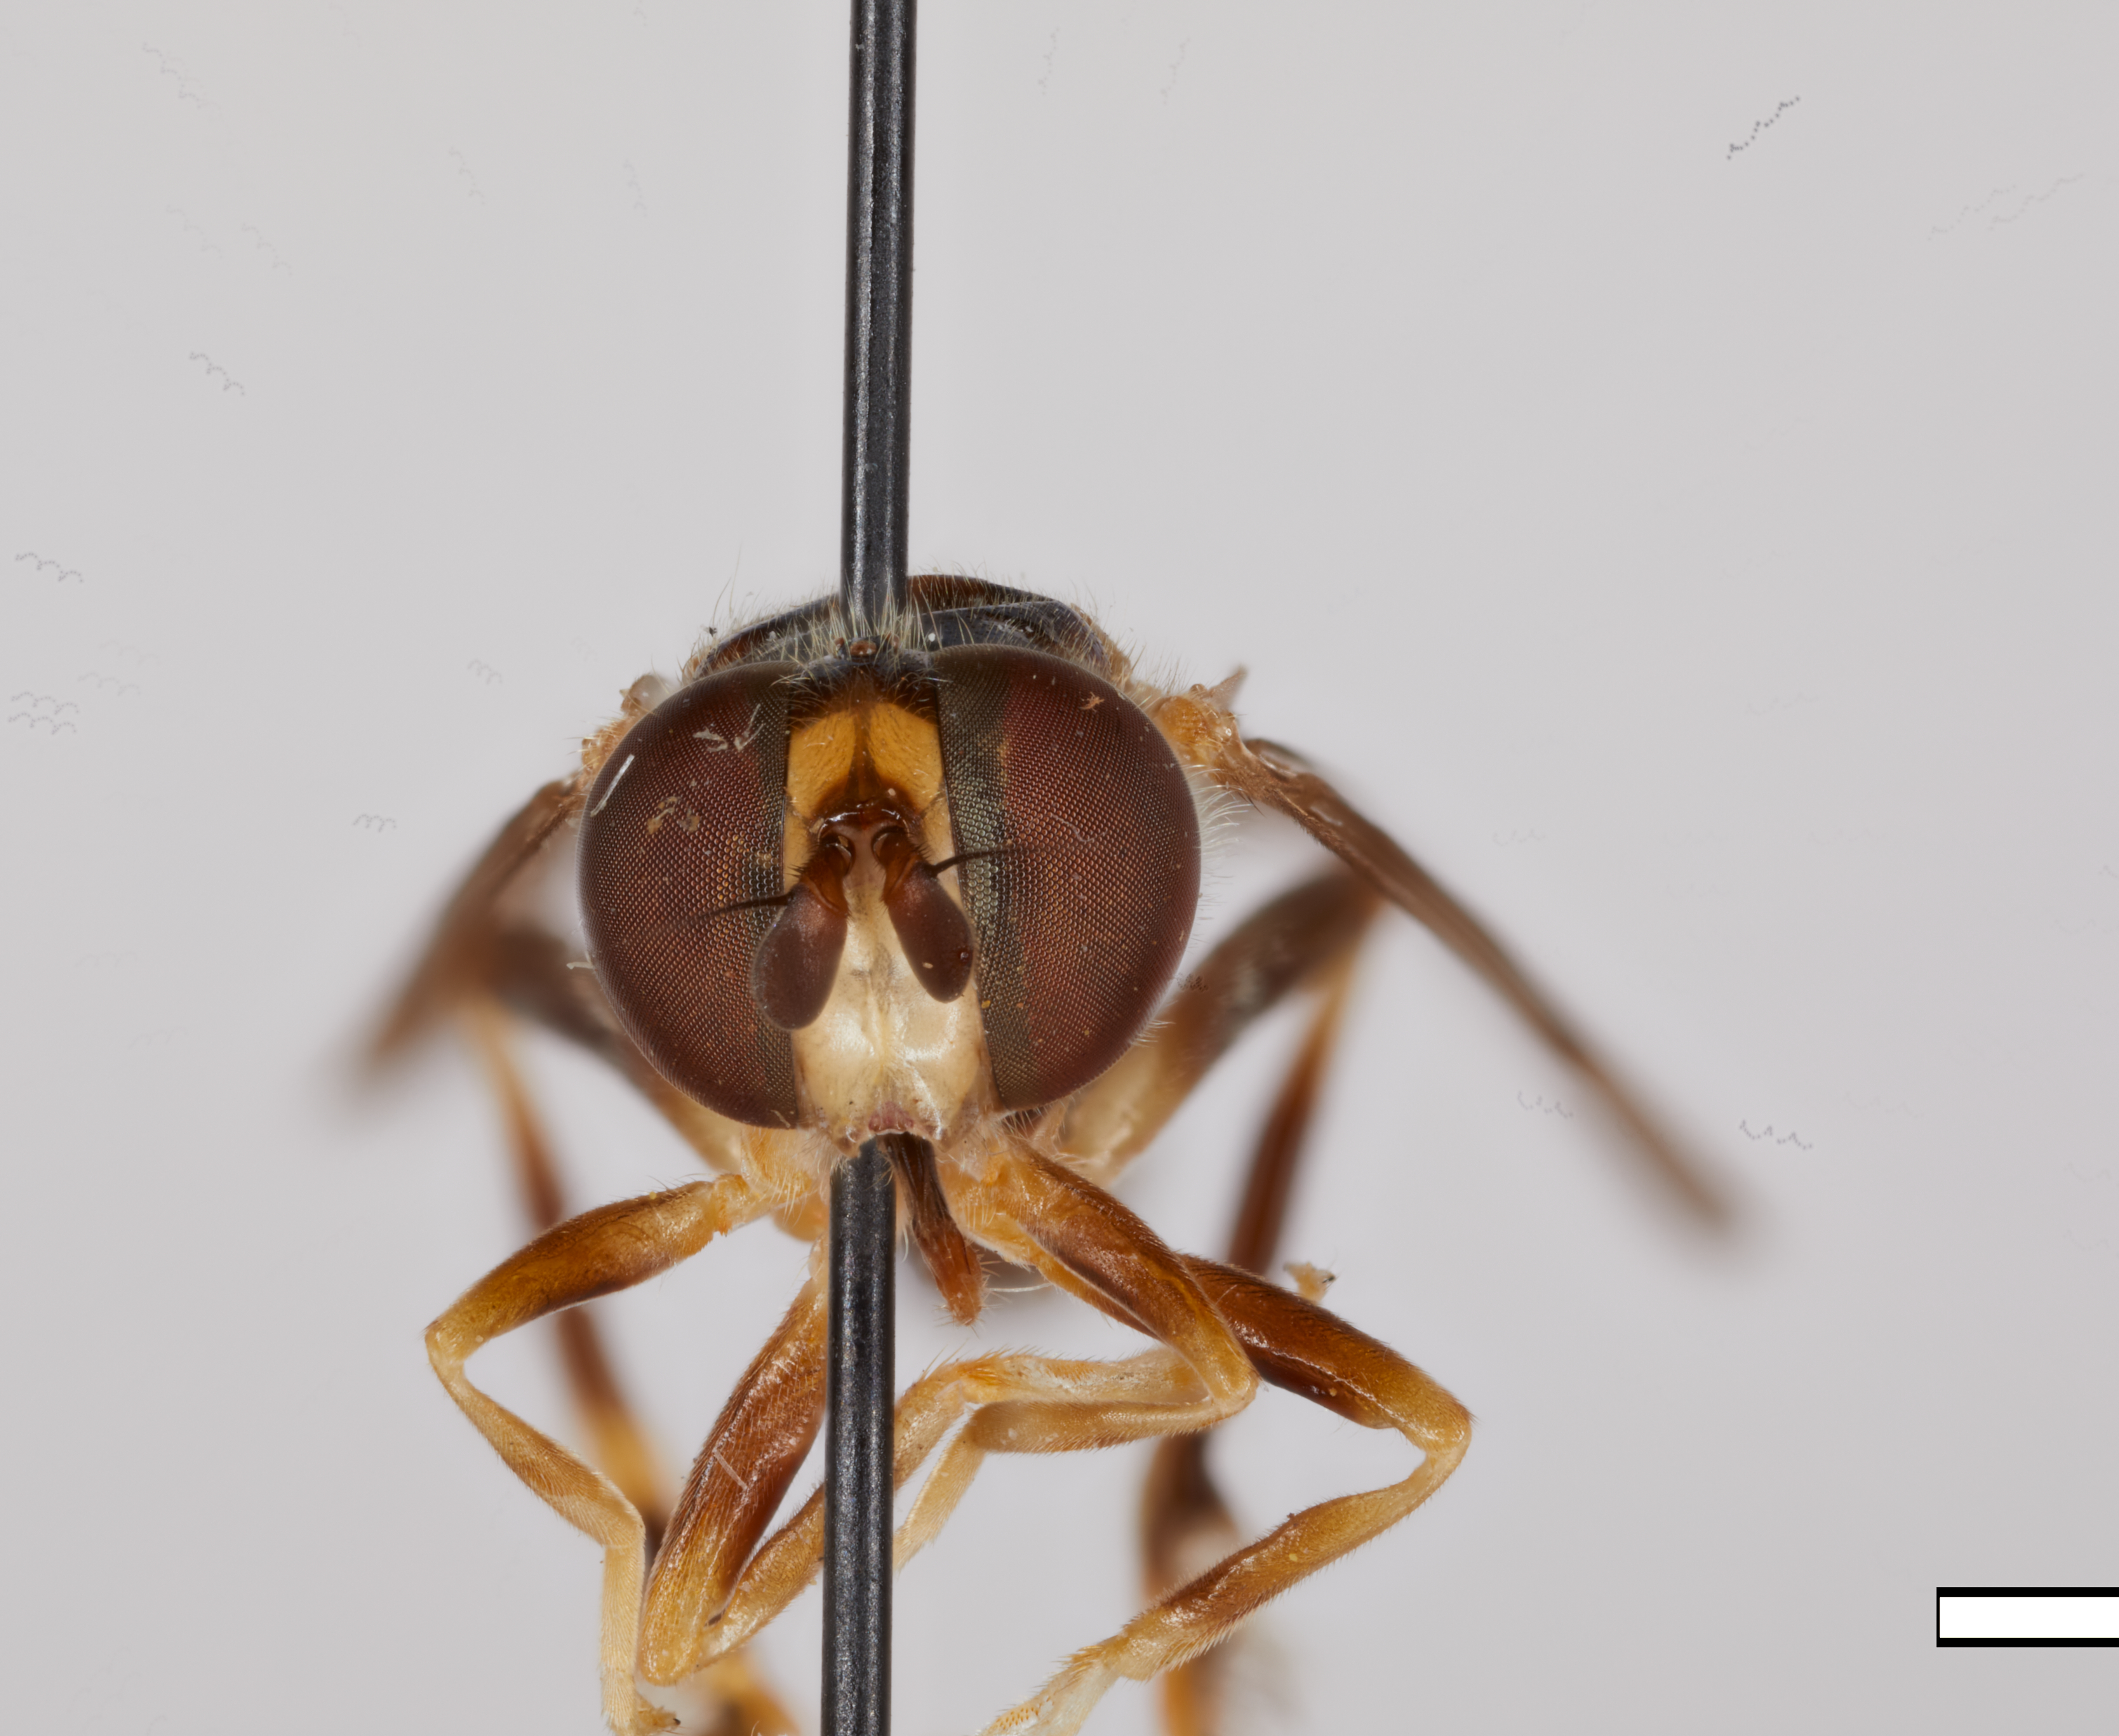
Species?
Austroascia segersi
